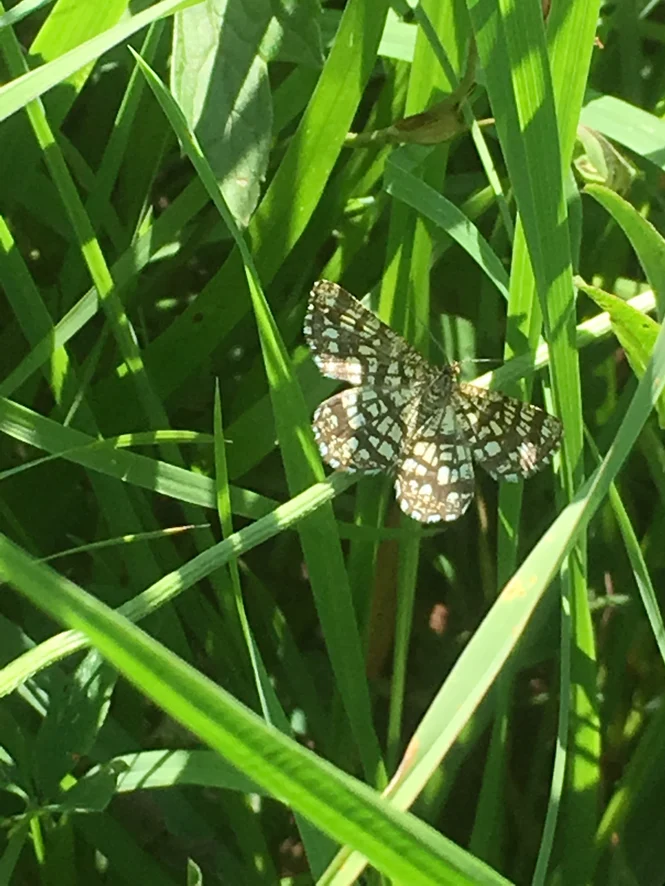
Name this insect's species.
Chiasmia clathrata
